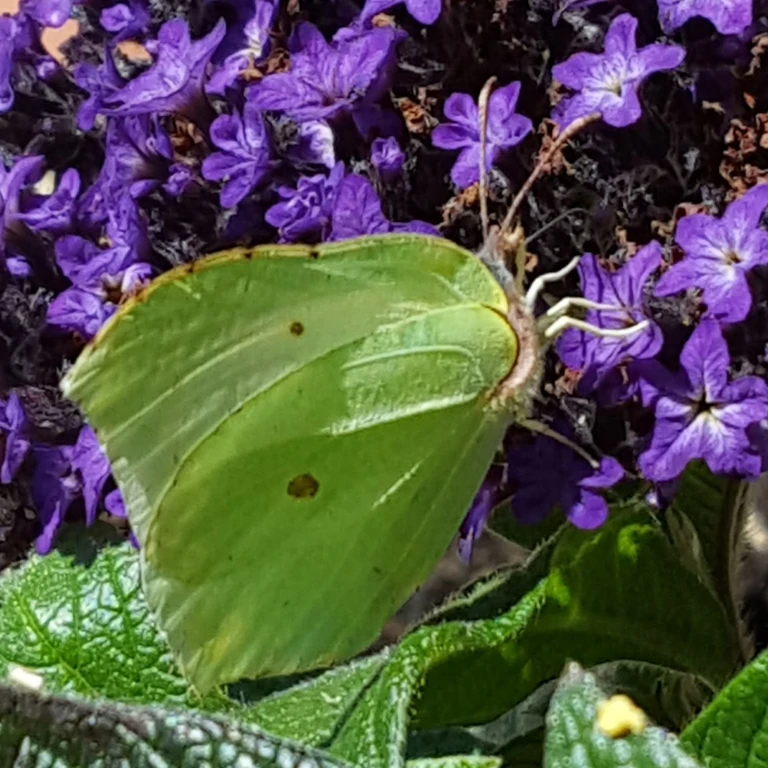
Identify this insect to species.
Gonepteryx rhamni
